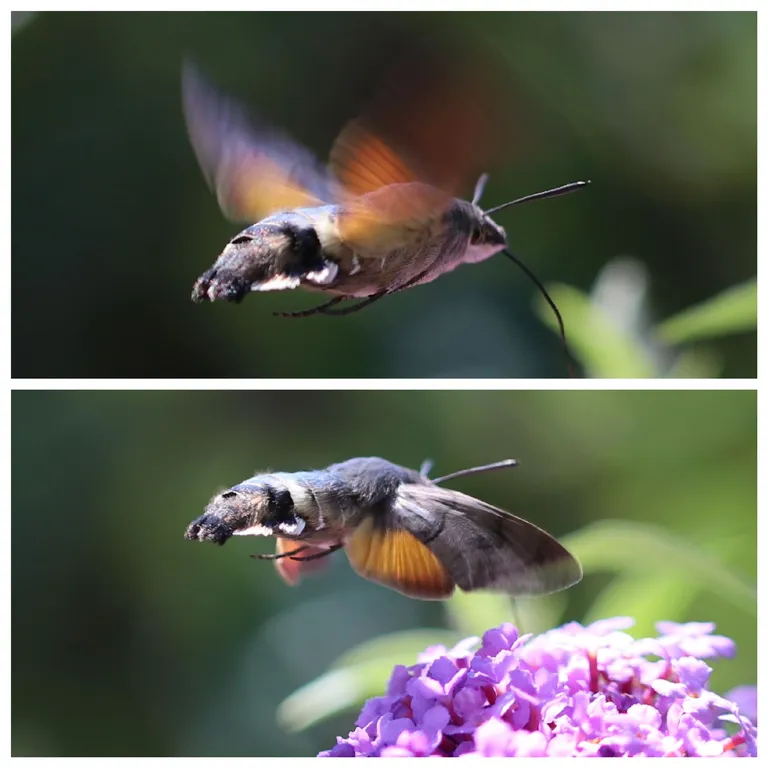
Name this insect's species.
Macroglossum stellatarum
